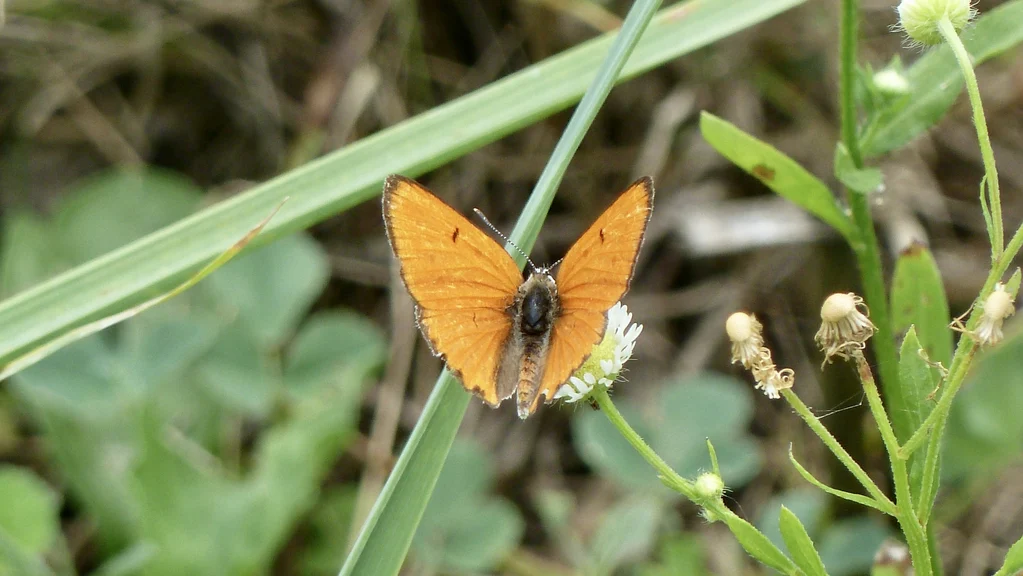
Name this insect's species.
Lycaena dispar
